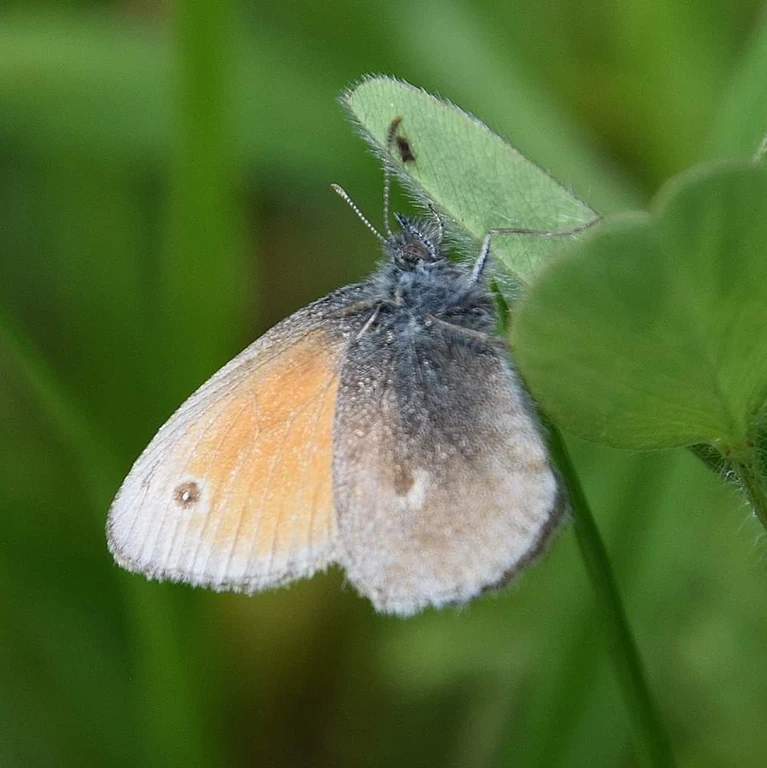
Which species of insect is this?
Coenonympha pamphilus
